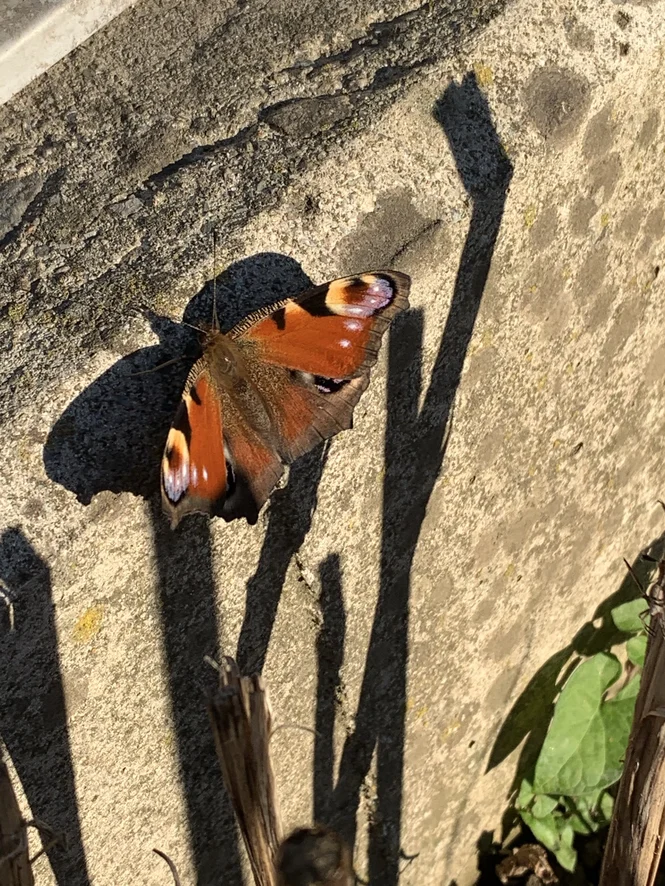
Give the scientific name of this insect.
Aglais io
